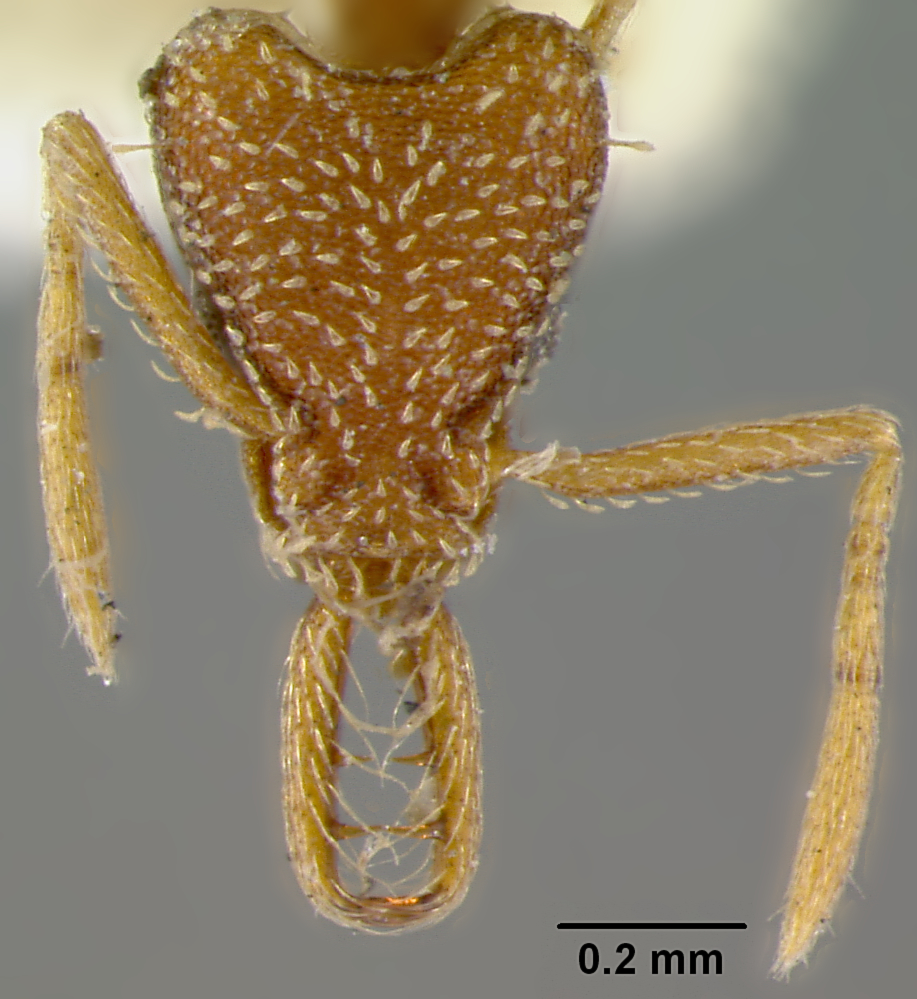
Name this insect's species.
Strumigenys hemidisca
